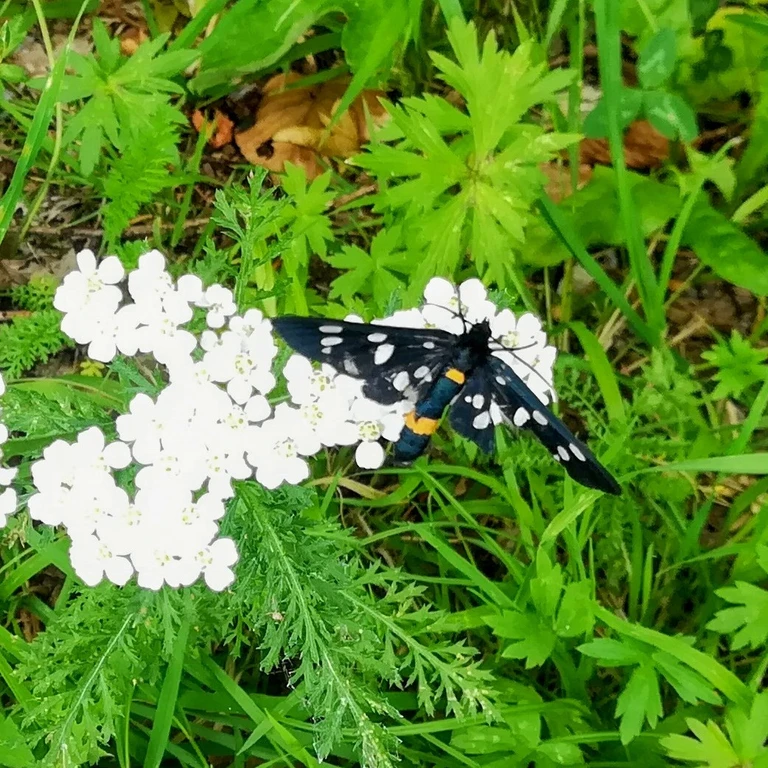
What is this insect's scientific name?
Amata phegea
